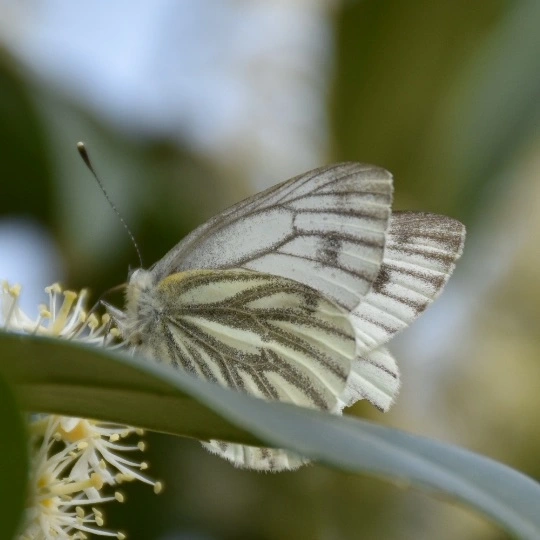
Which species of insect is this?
Pieris napi
